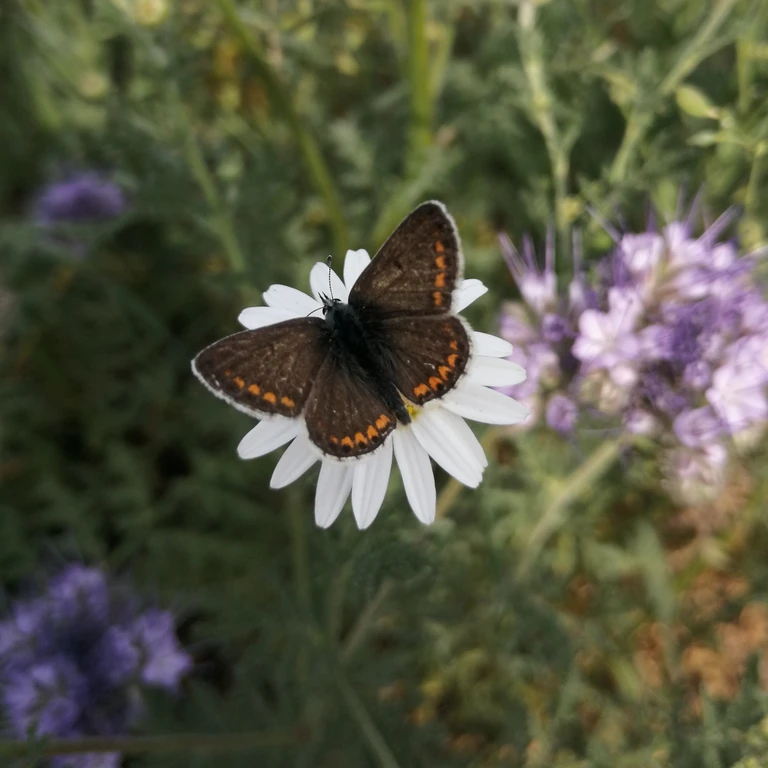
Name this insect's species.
Aricia agestis/artaxerxes
